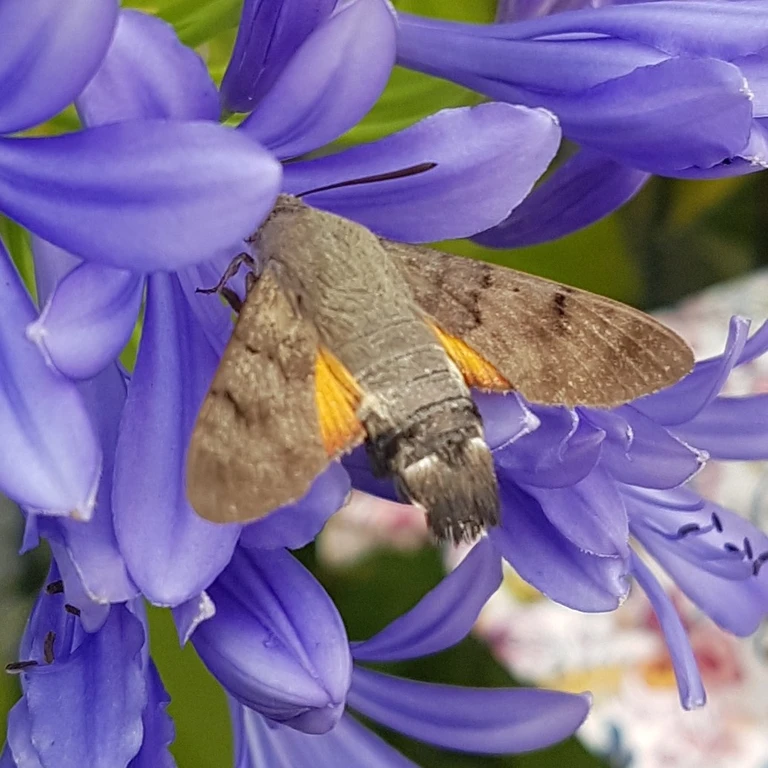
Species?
Macroglossum stellatarum
